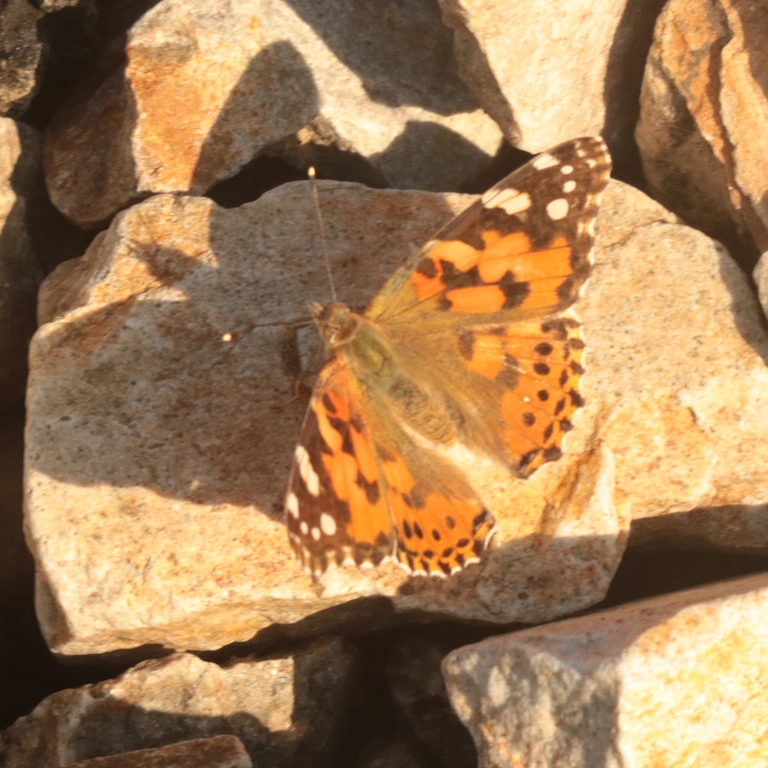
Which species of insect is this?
Vanessa cardui
